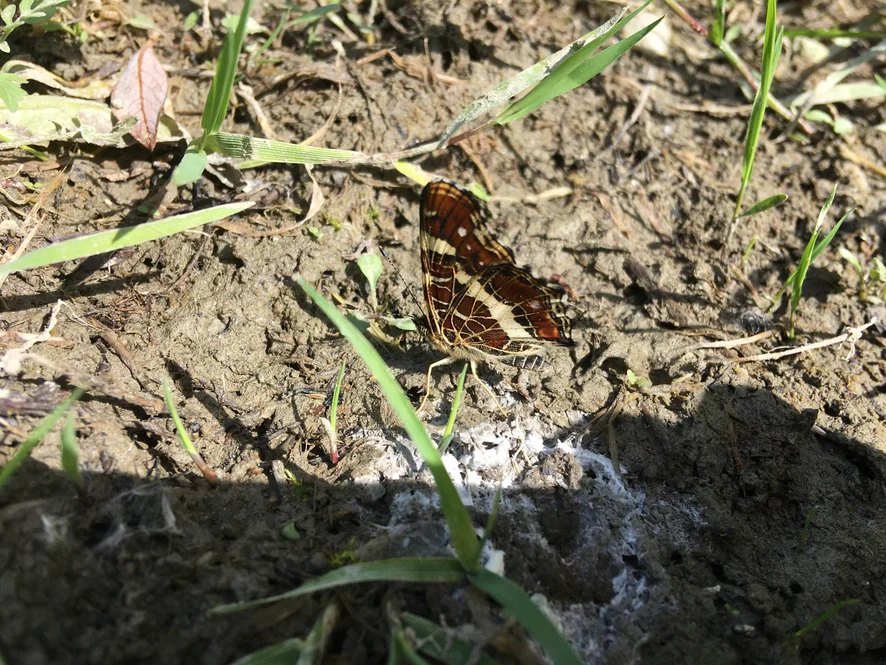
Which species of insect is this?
Araschnia levana
